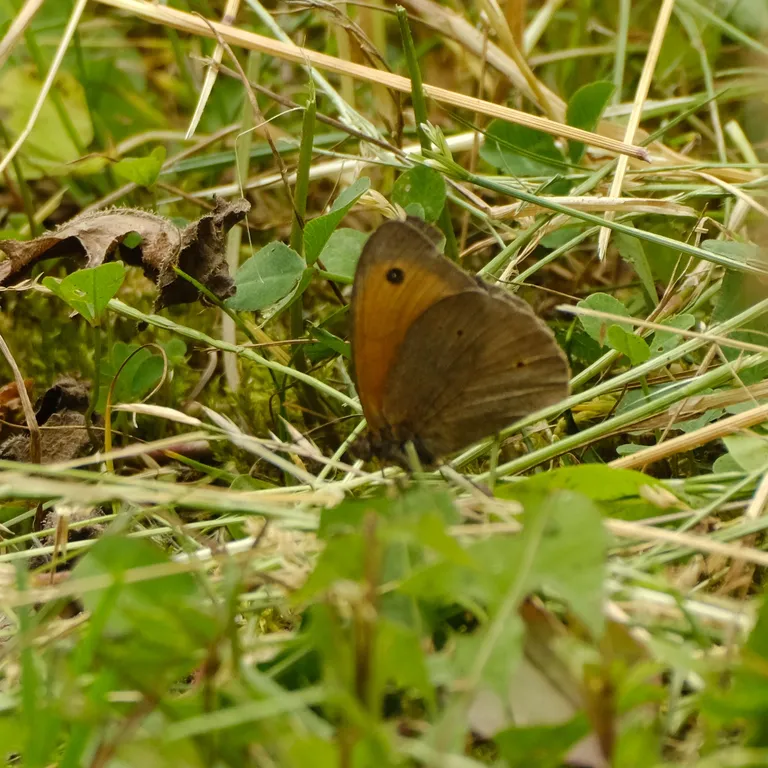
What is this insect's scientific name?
Maniola jurtina
